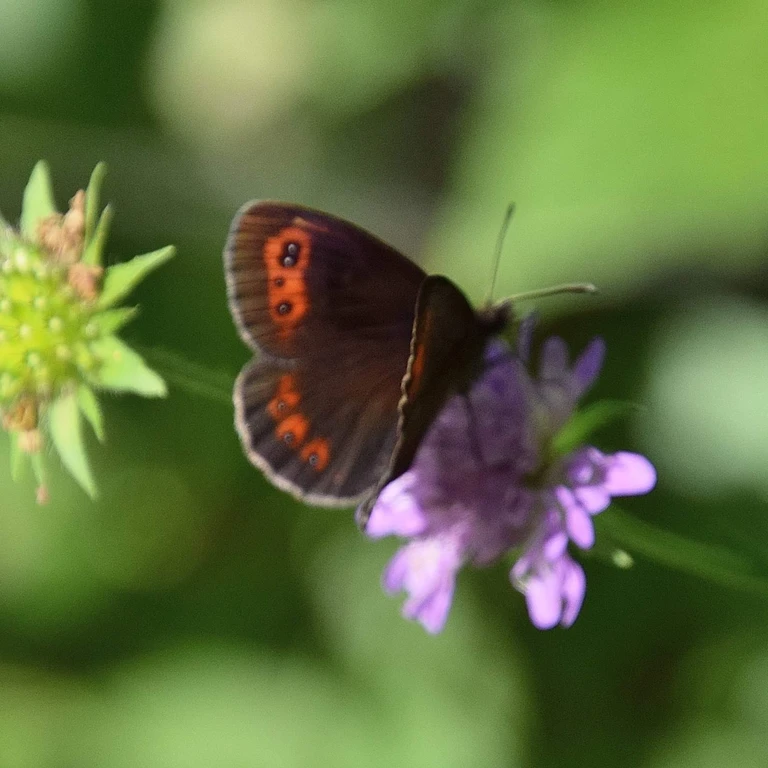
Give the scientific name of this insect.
Erebia aethiops
